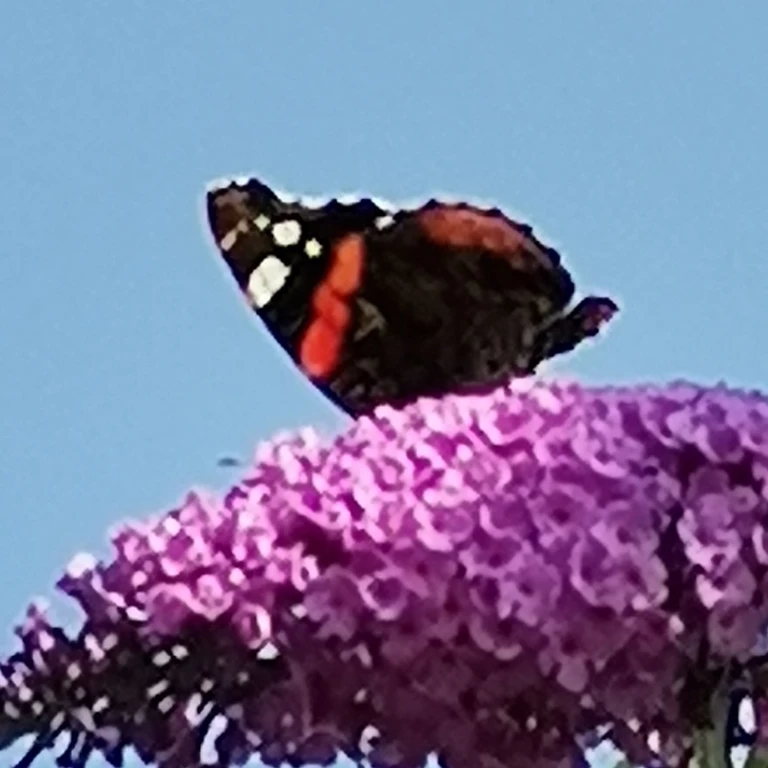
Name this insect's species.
Vanessa atalanta
